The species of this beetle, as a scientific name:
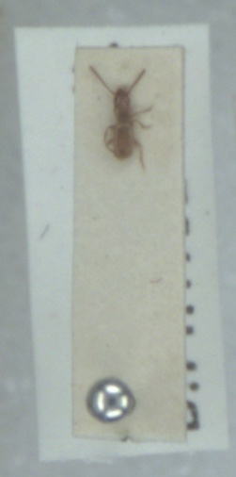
Aepus marinus
